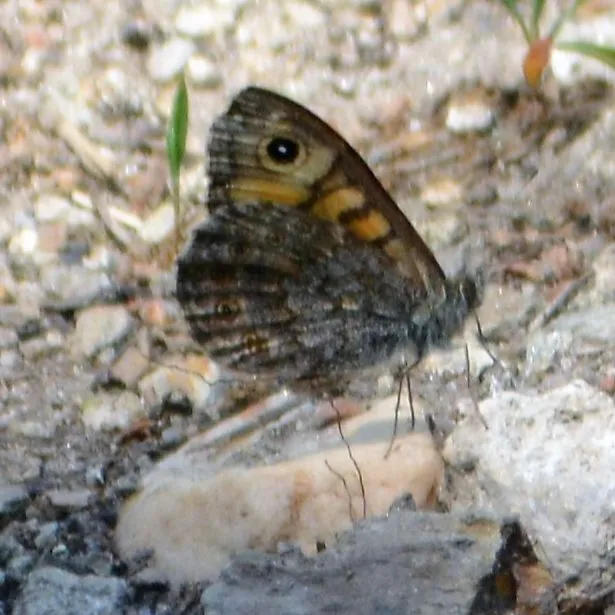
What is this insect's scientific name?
Lasiommata megera (also Pararge megera)
